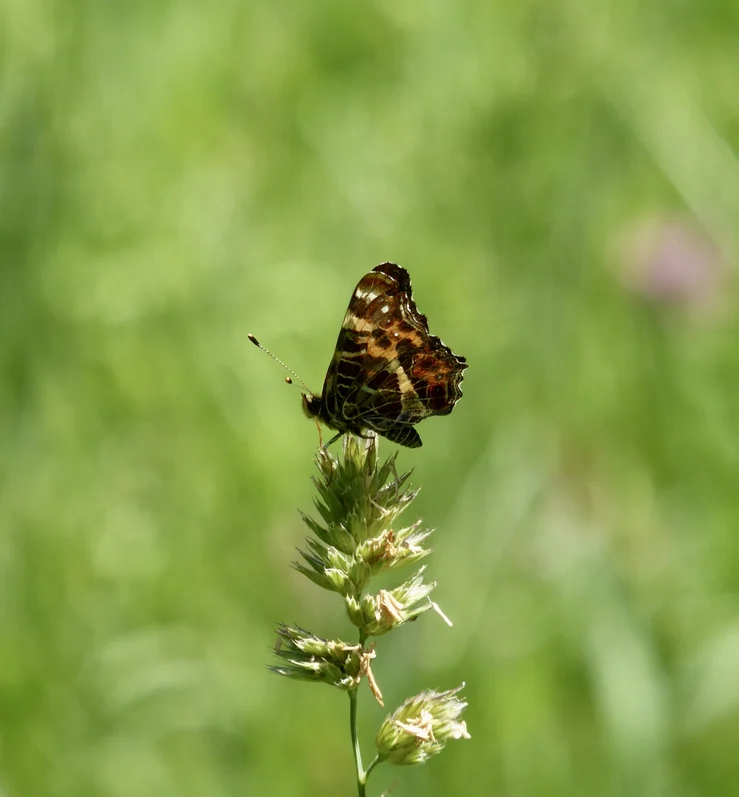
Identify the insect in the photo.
Araschnia levana
